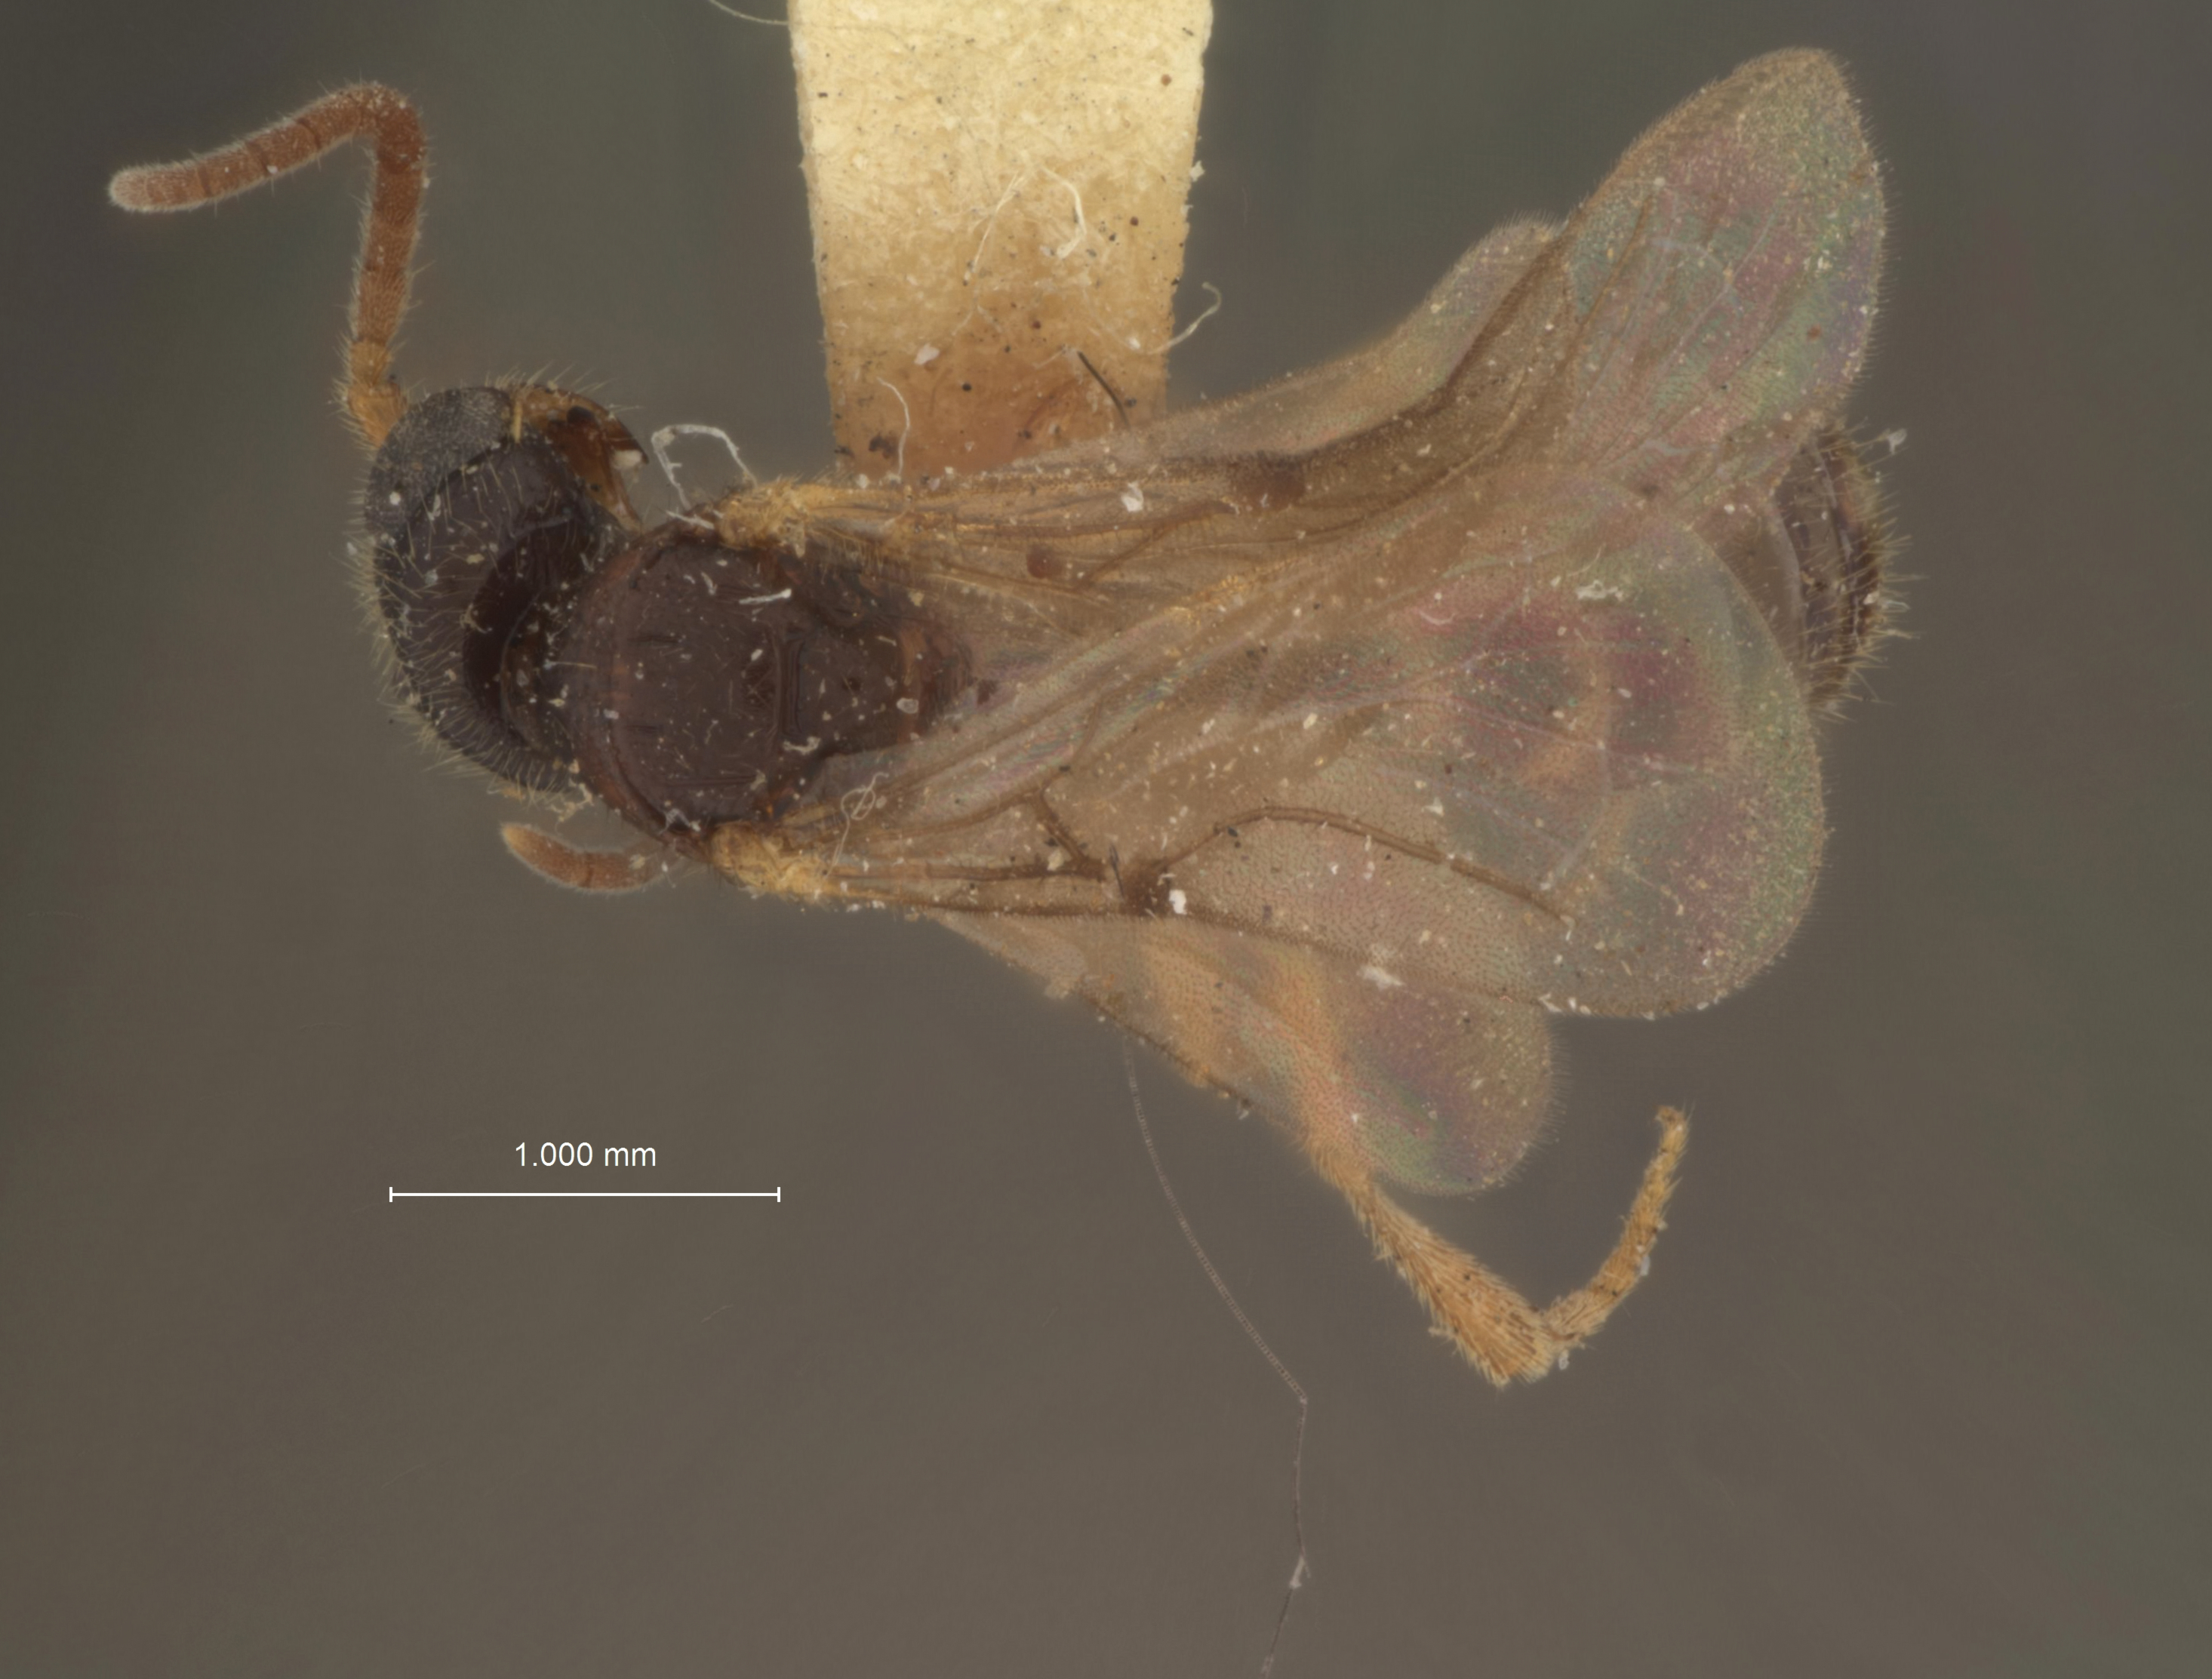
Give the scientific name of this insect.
Pseudisobrachium puncticeps
